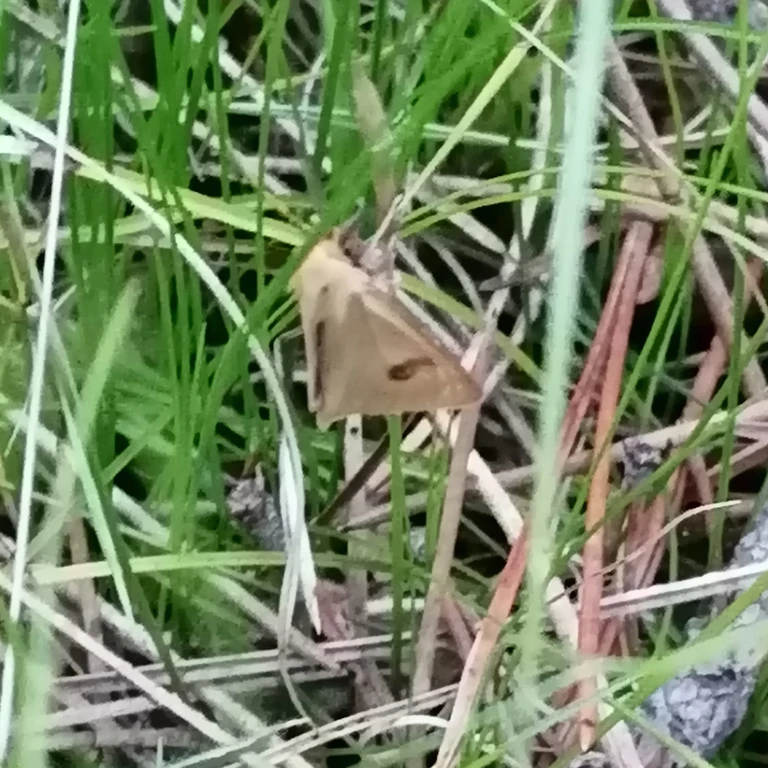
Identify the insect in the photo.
Diacrisia sannio
